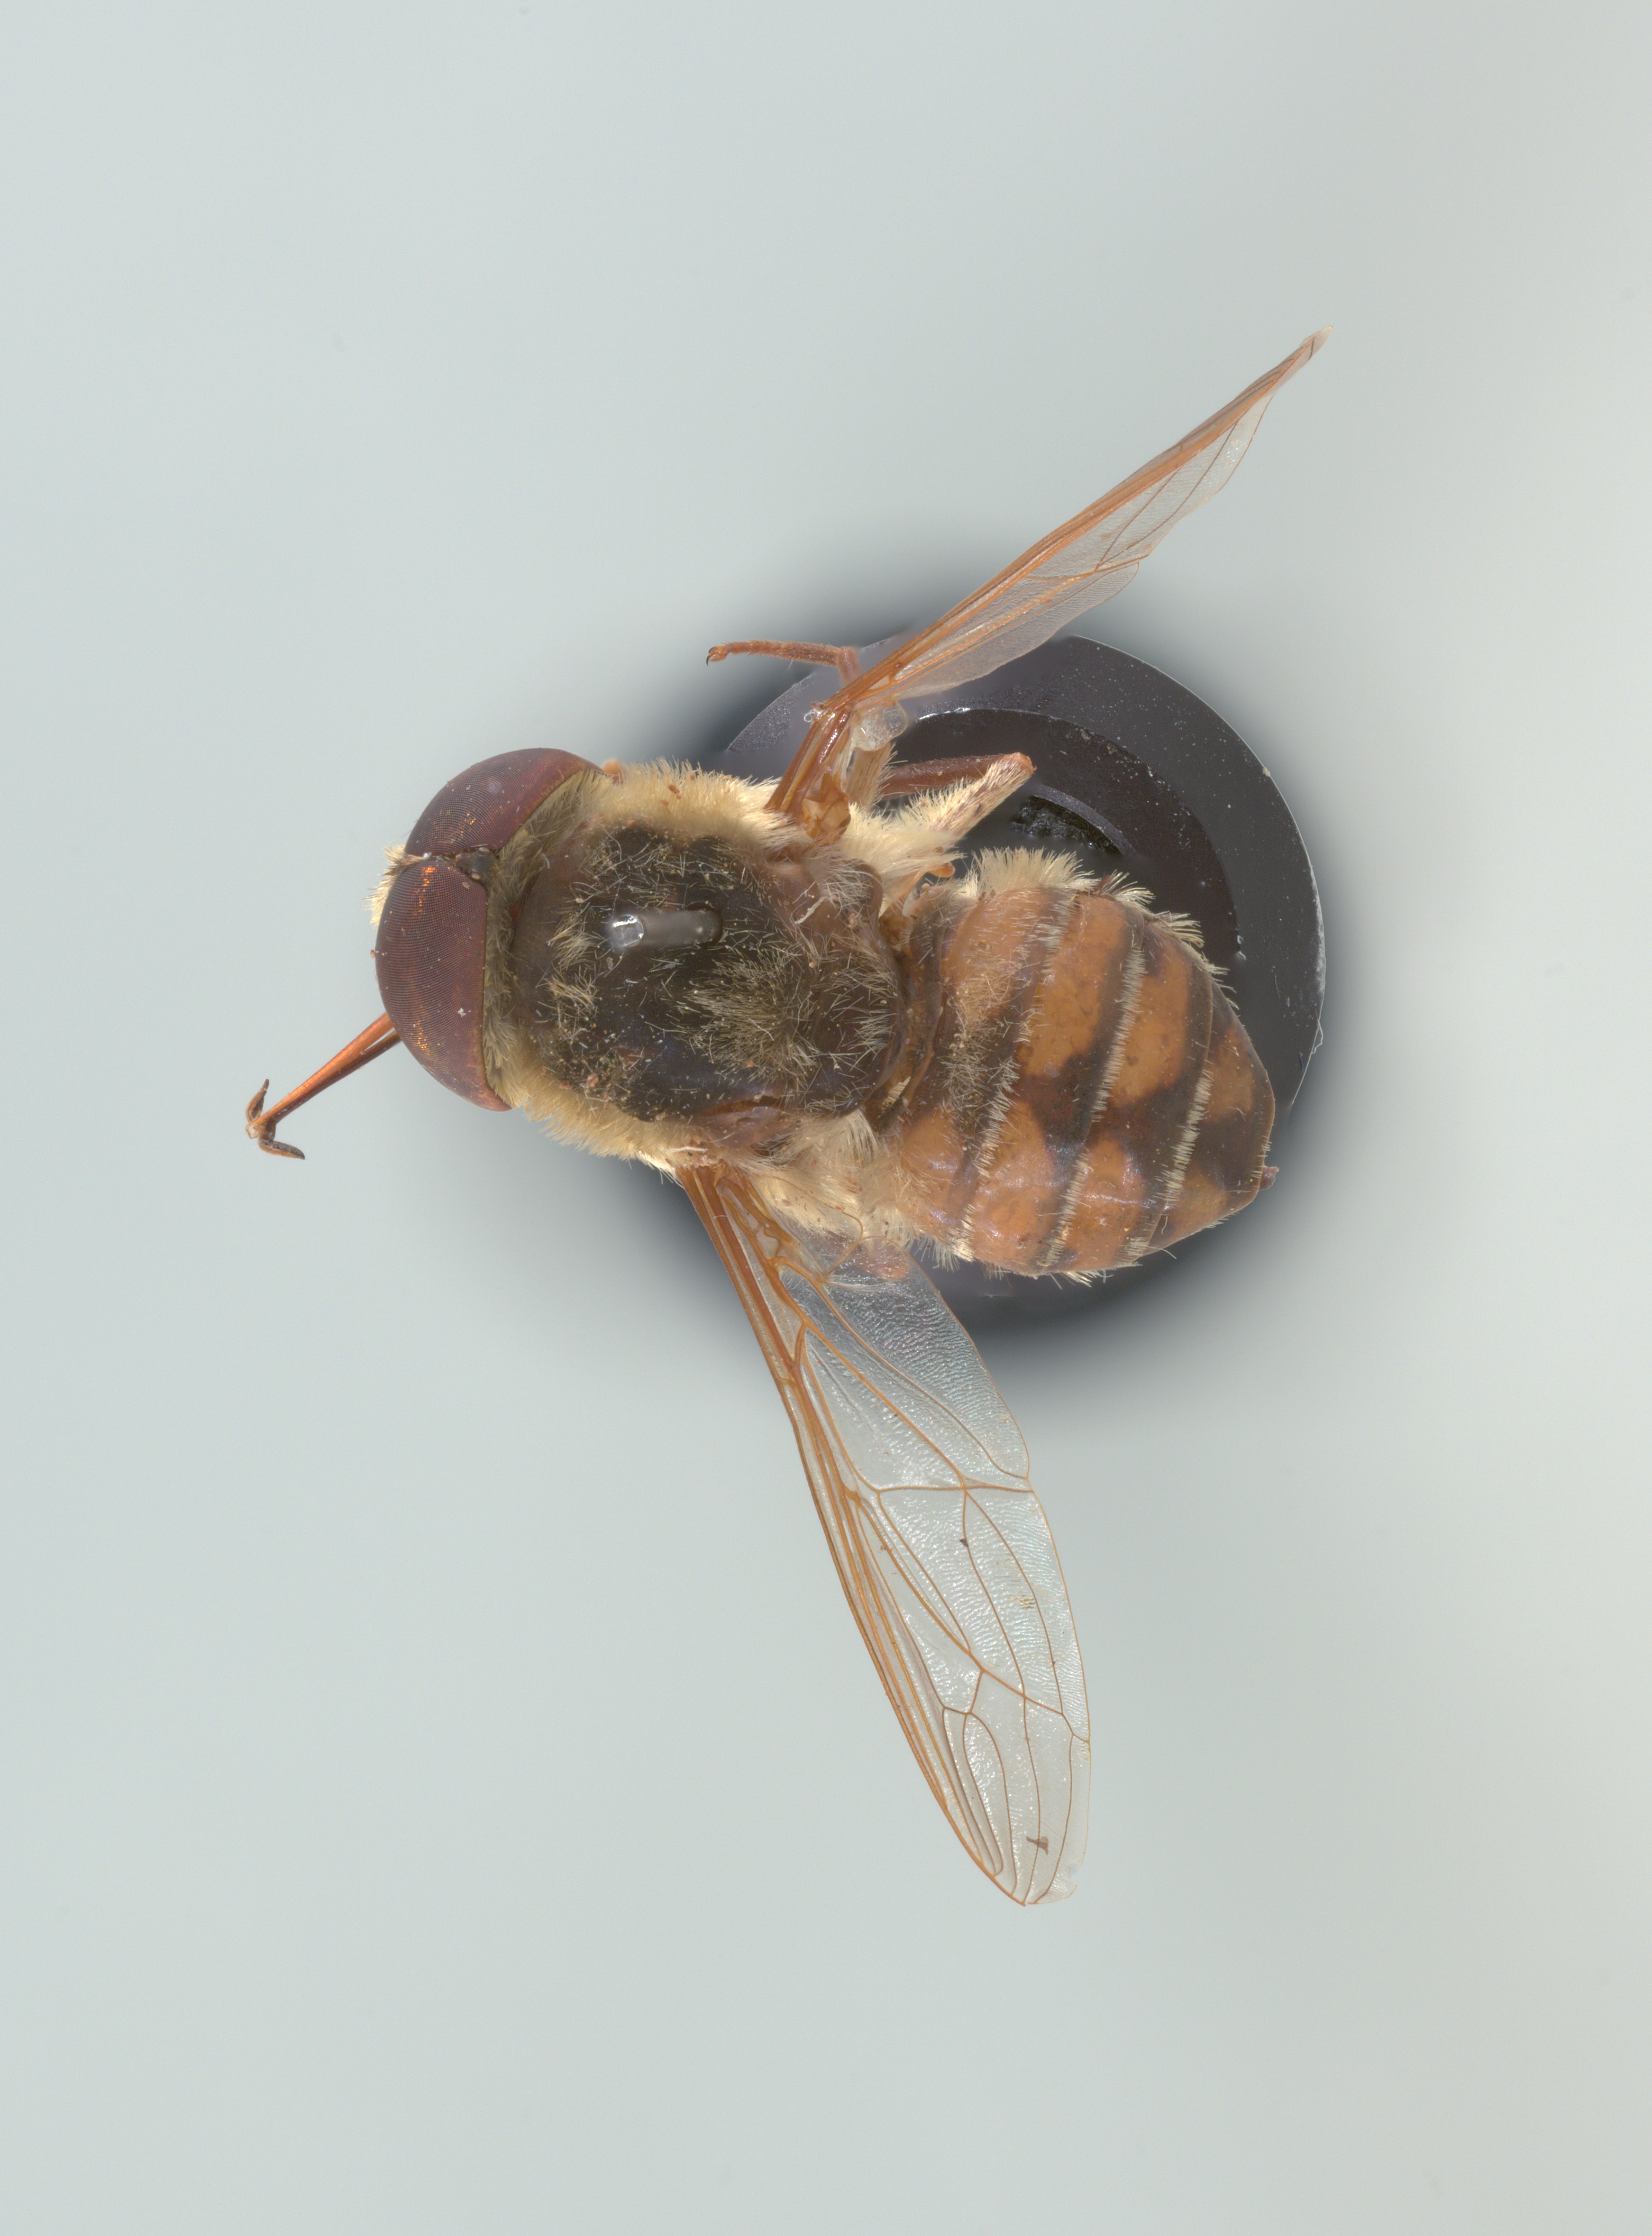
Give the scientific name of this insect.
Neorhynchocephalus volaticus
